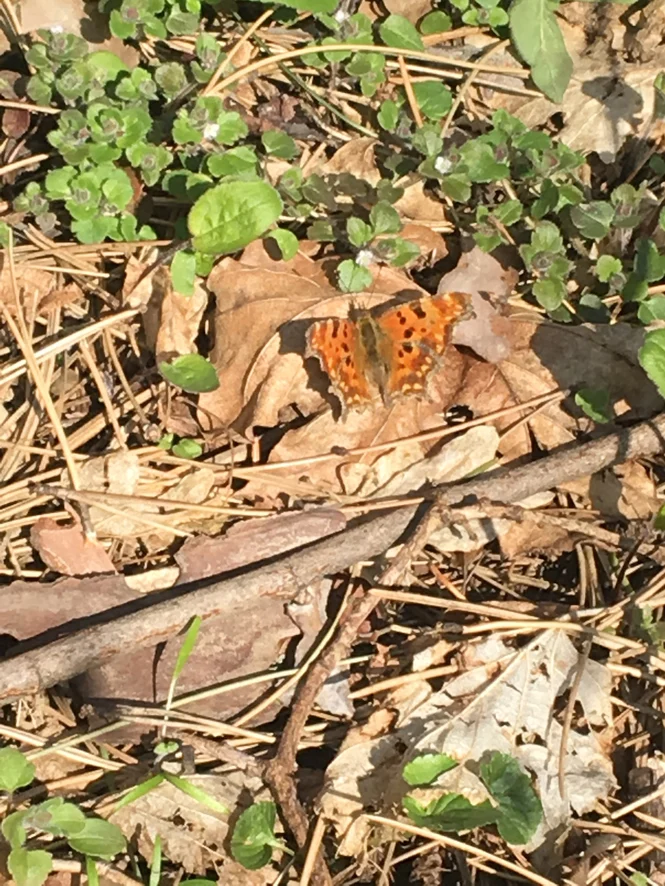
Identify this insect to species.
Polygonia c-album
